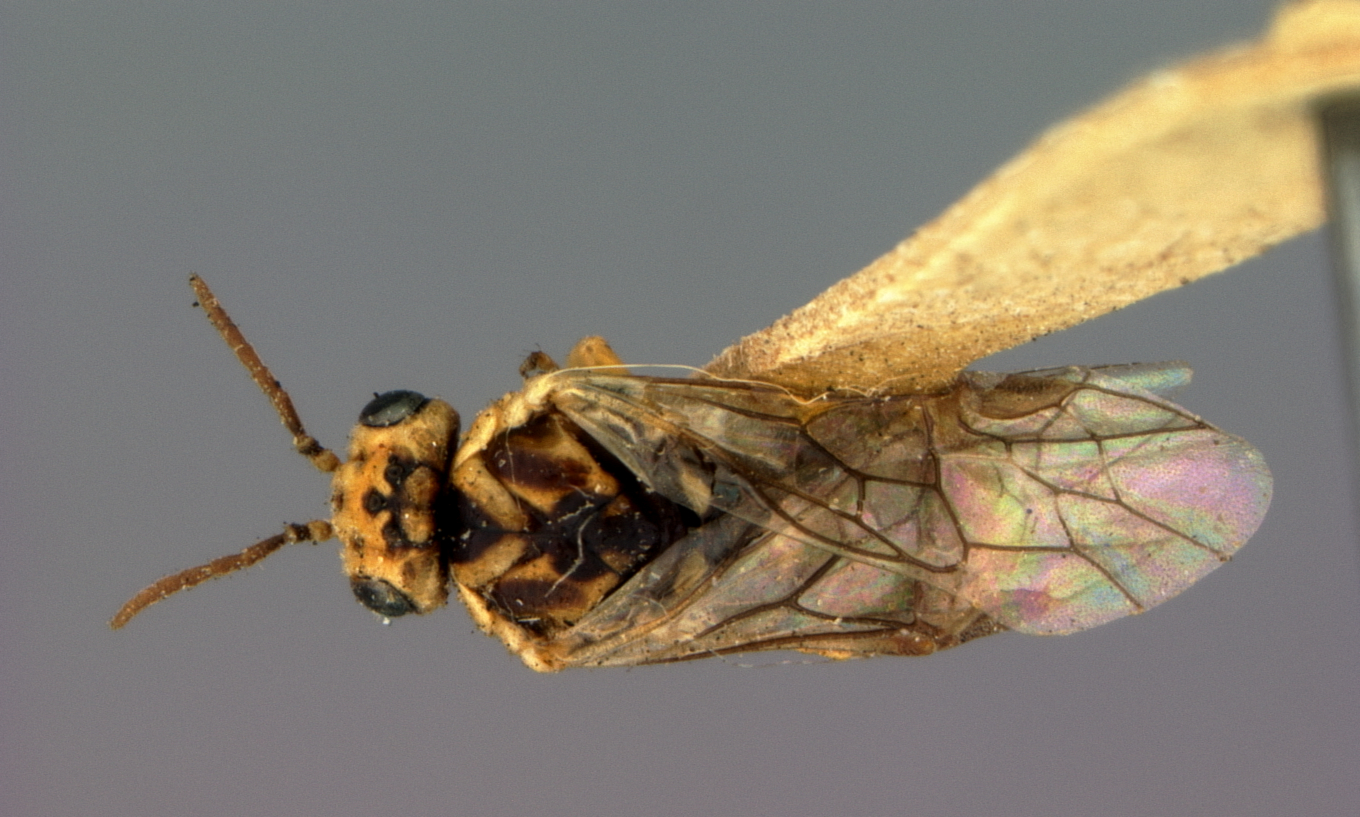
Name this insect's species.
Scolioneura luteopicta
